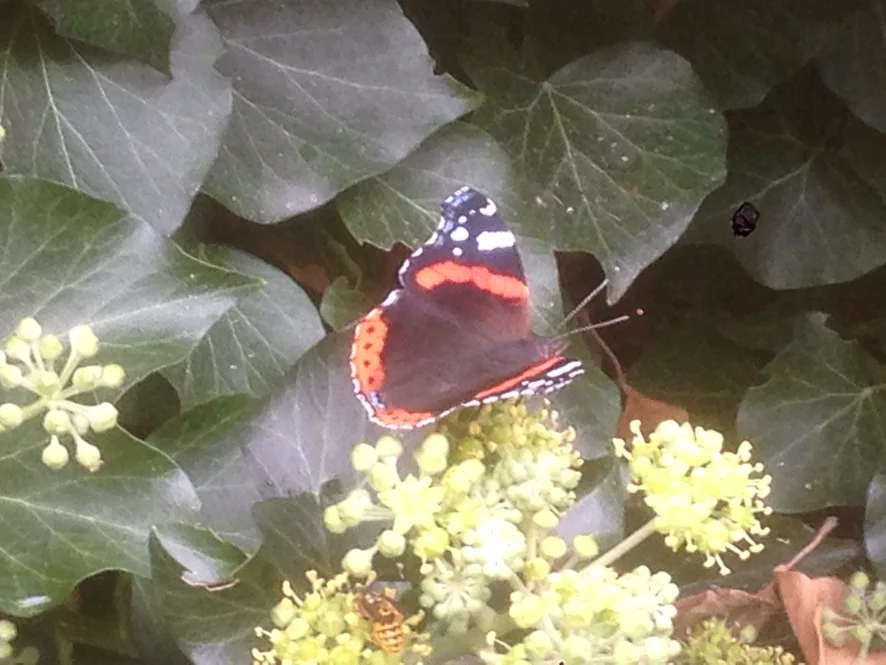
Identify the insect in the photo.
Vanessa atalanta
